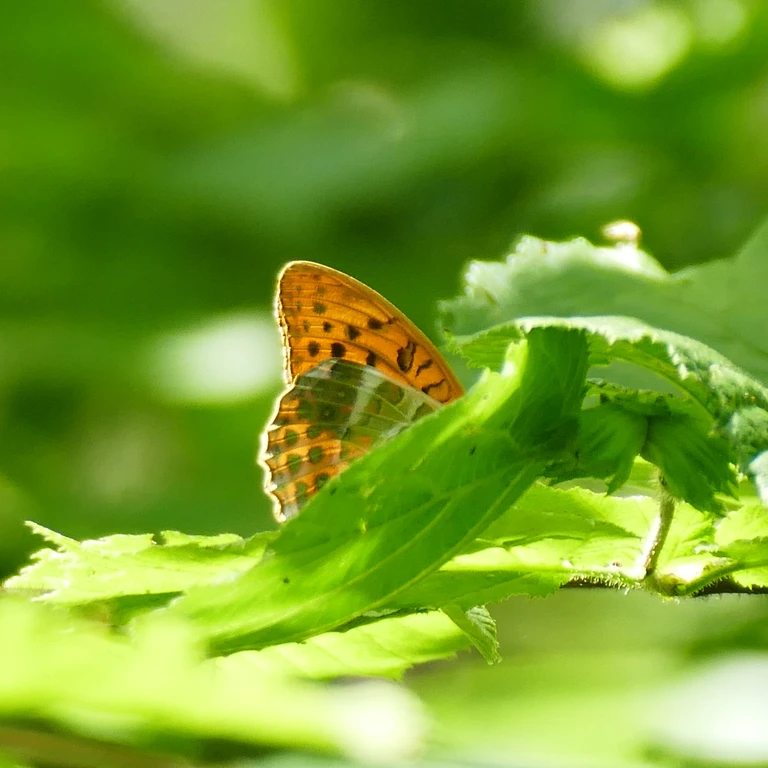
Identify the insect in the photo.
Argynnis paphia
